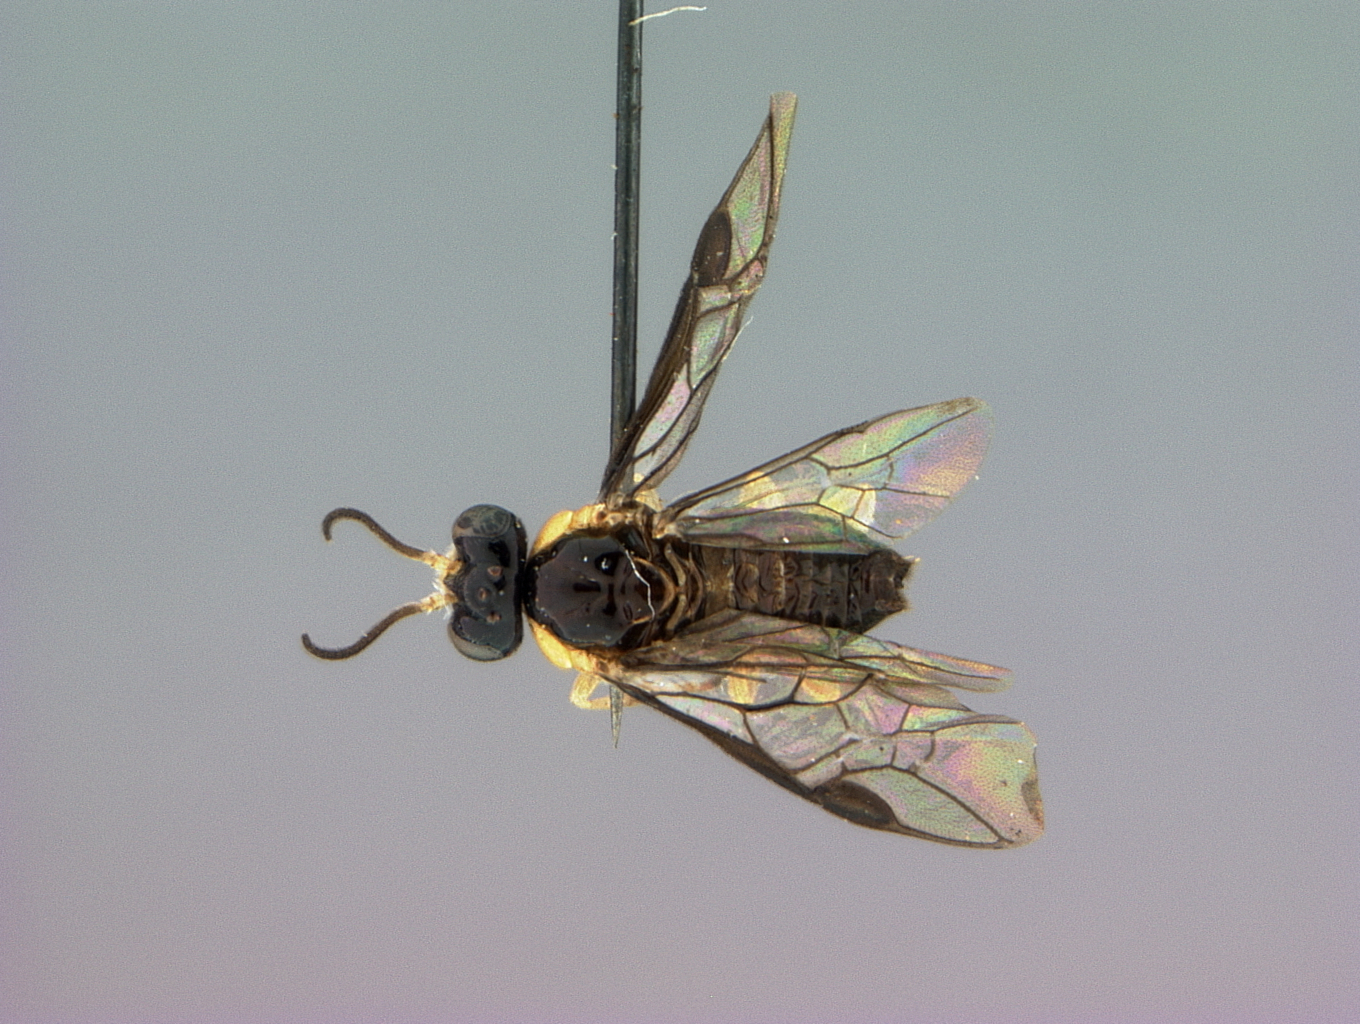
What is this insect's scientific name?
Hemidianeura dominicaensis
